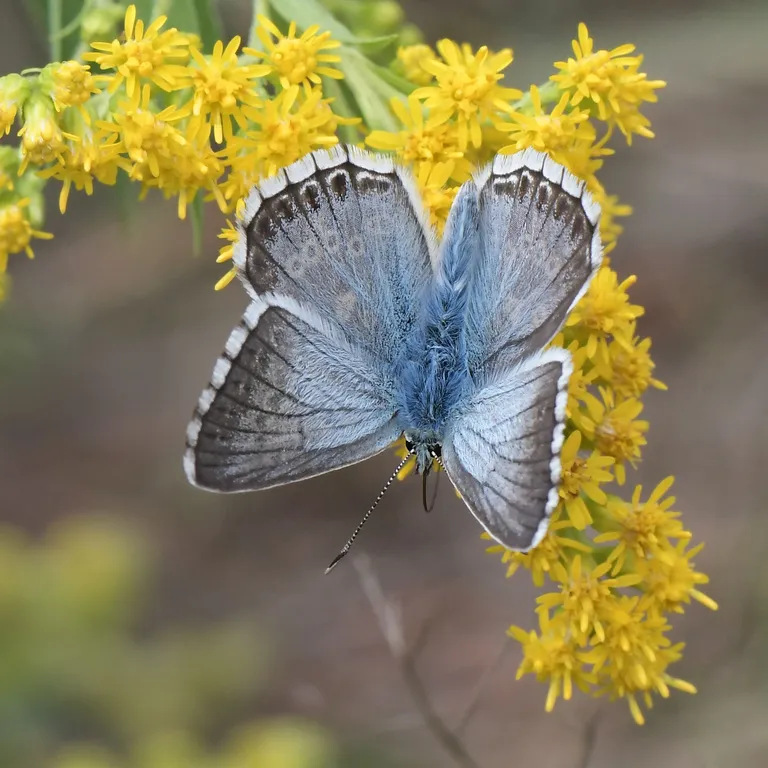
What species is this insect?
Lysandra coridon
